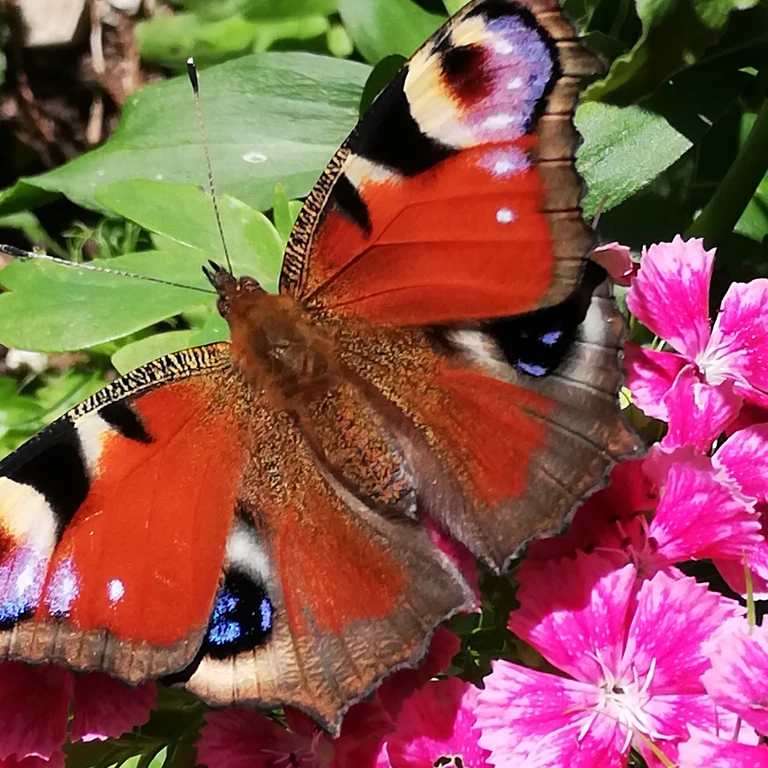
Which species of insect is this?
Aglais io
